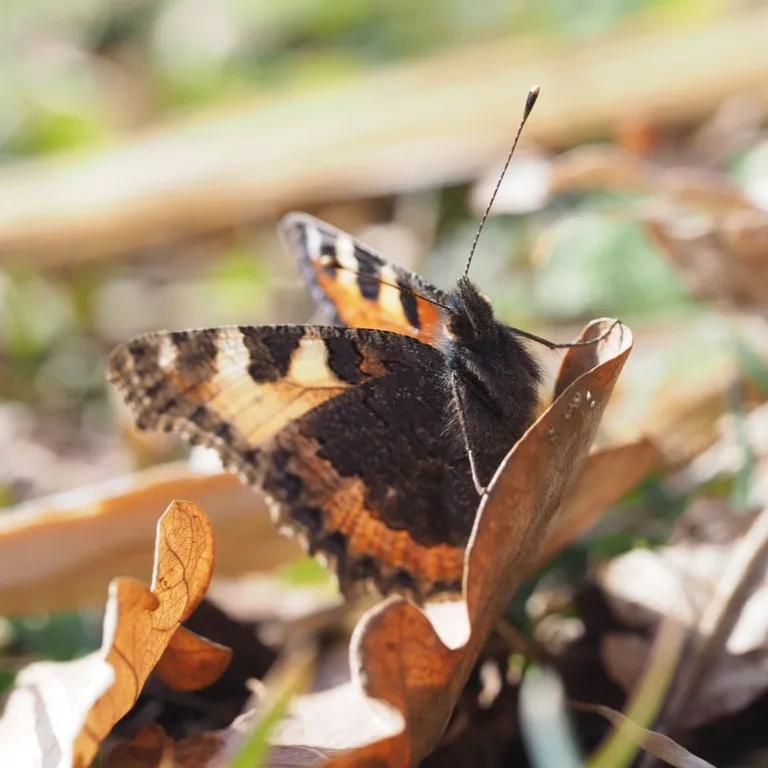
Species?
Aglais urticae
